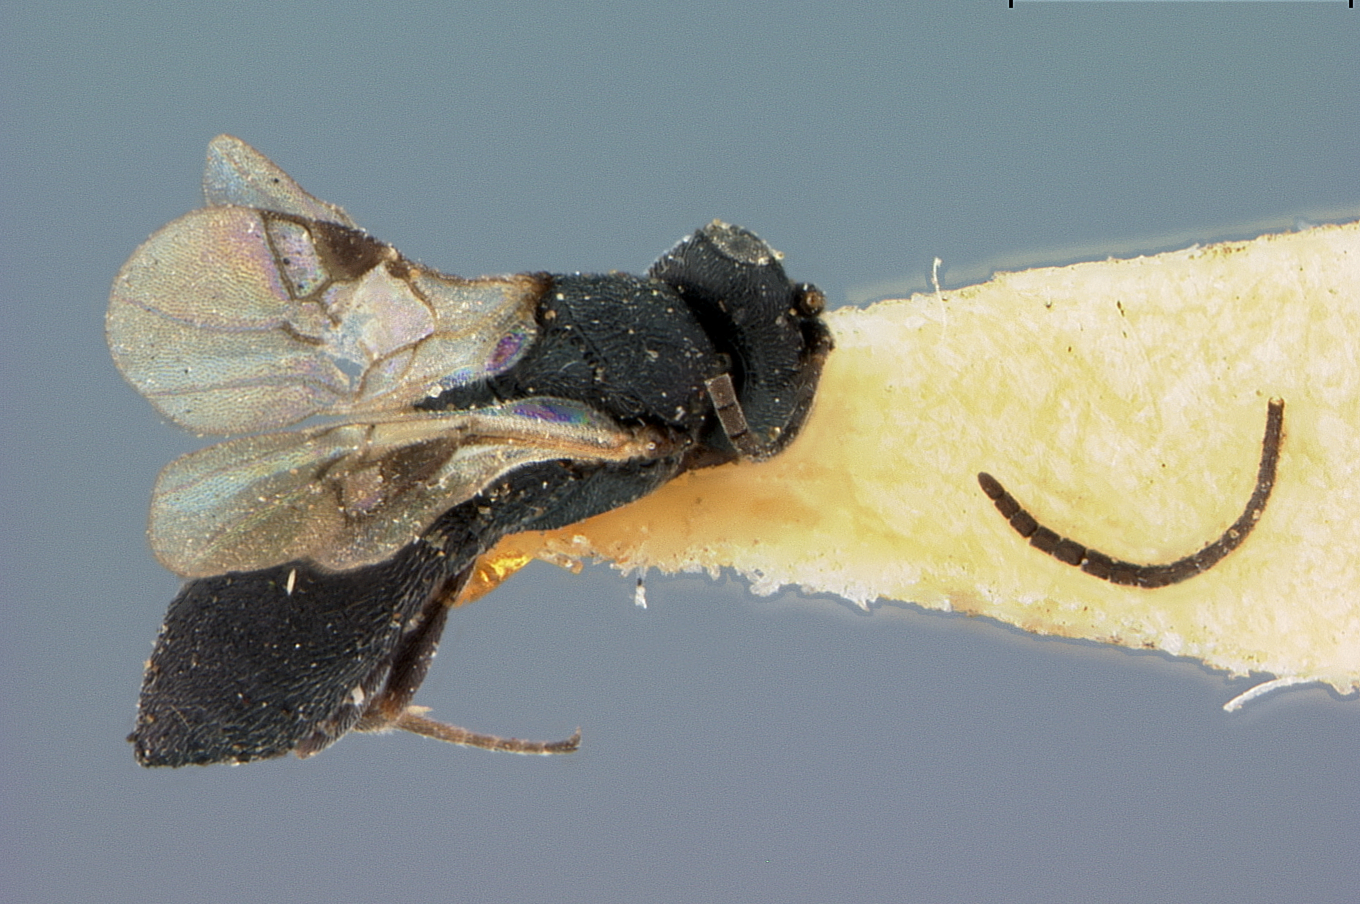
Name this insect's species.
Chelonus tuberculatus
